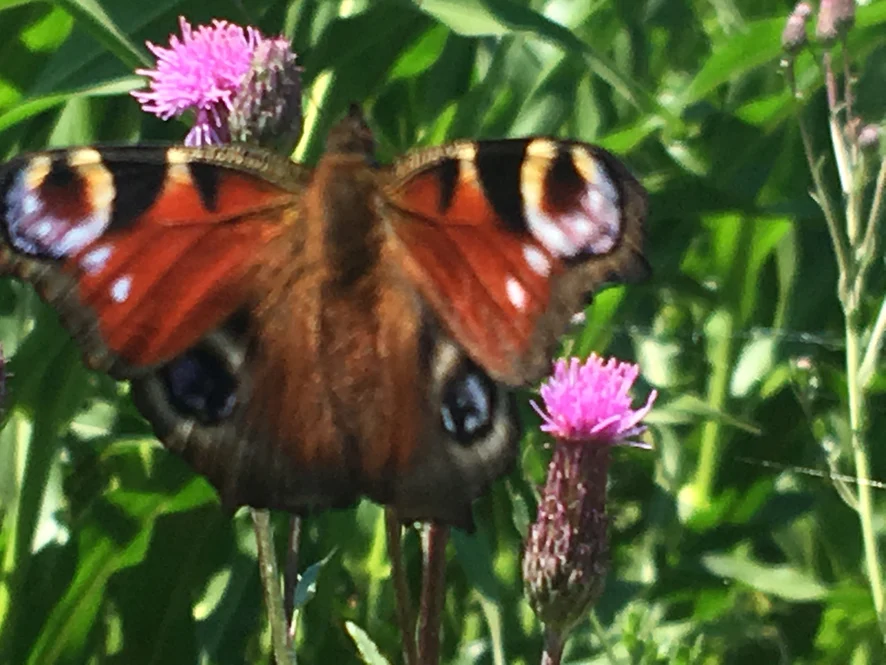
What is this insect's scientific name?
Aglais io
